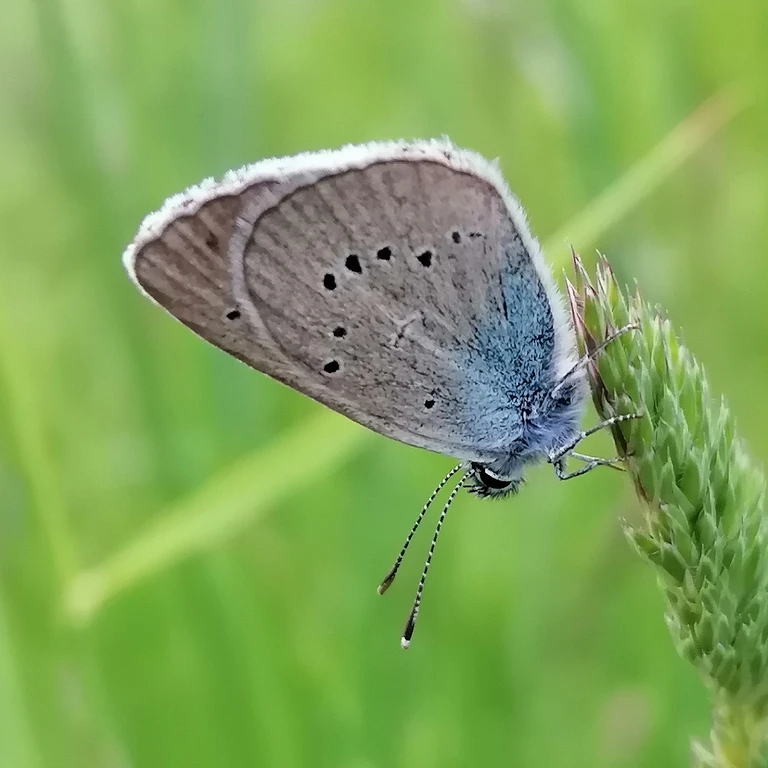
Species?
Cyaniris semiargus
